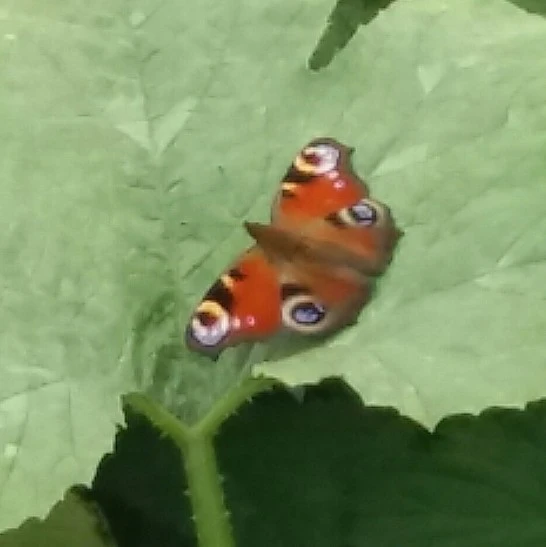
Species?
Aglais io
